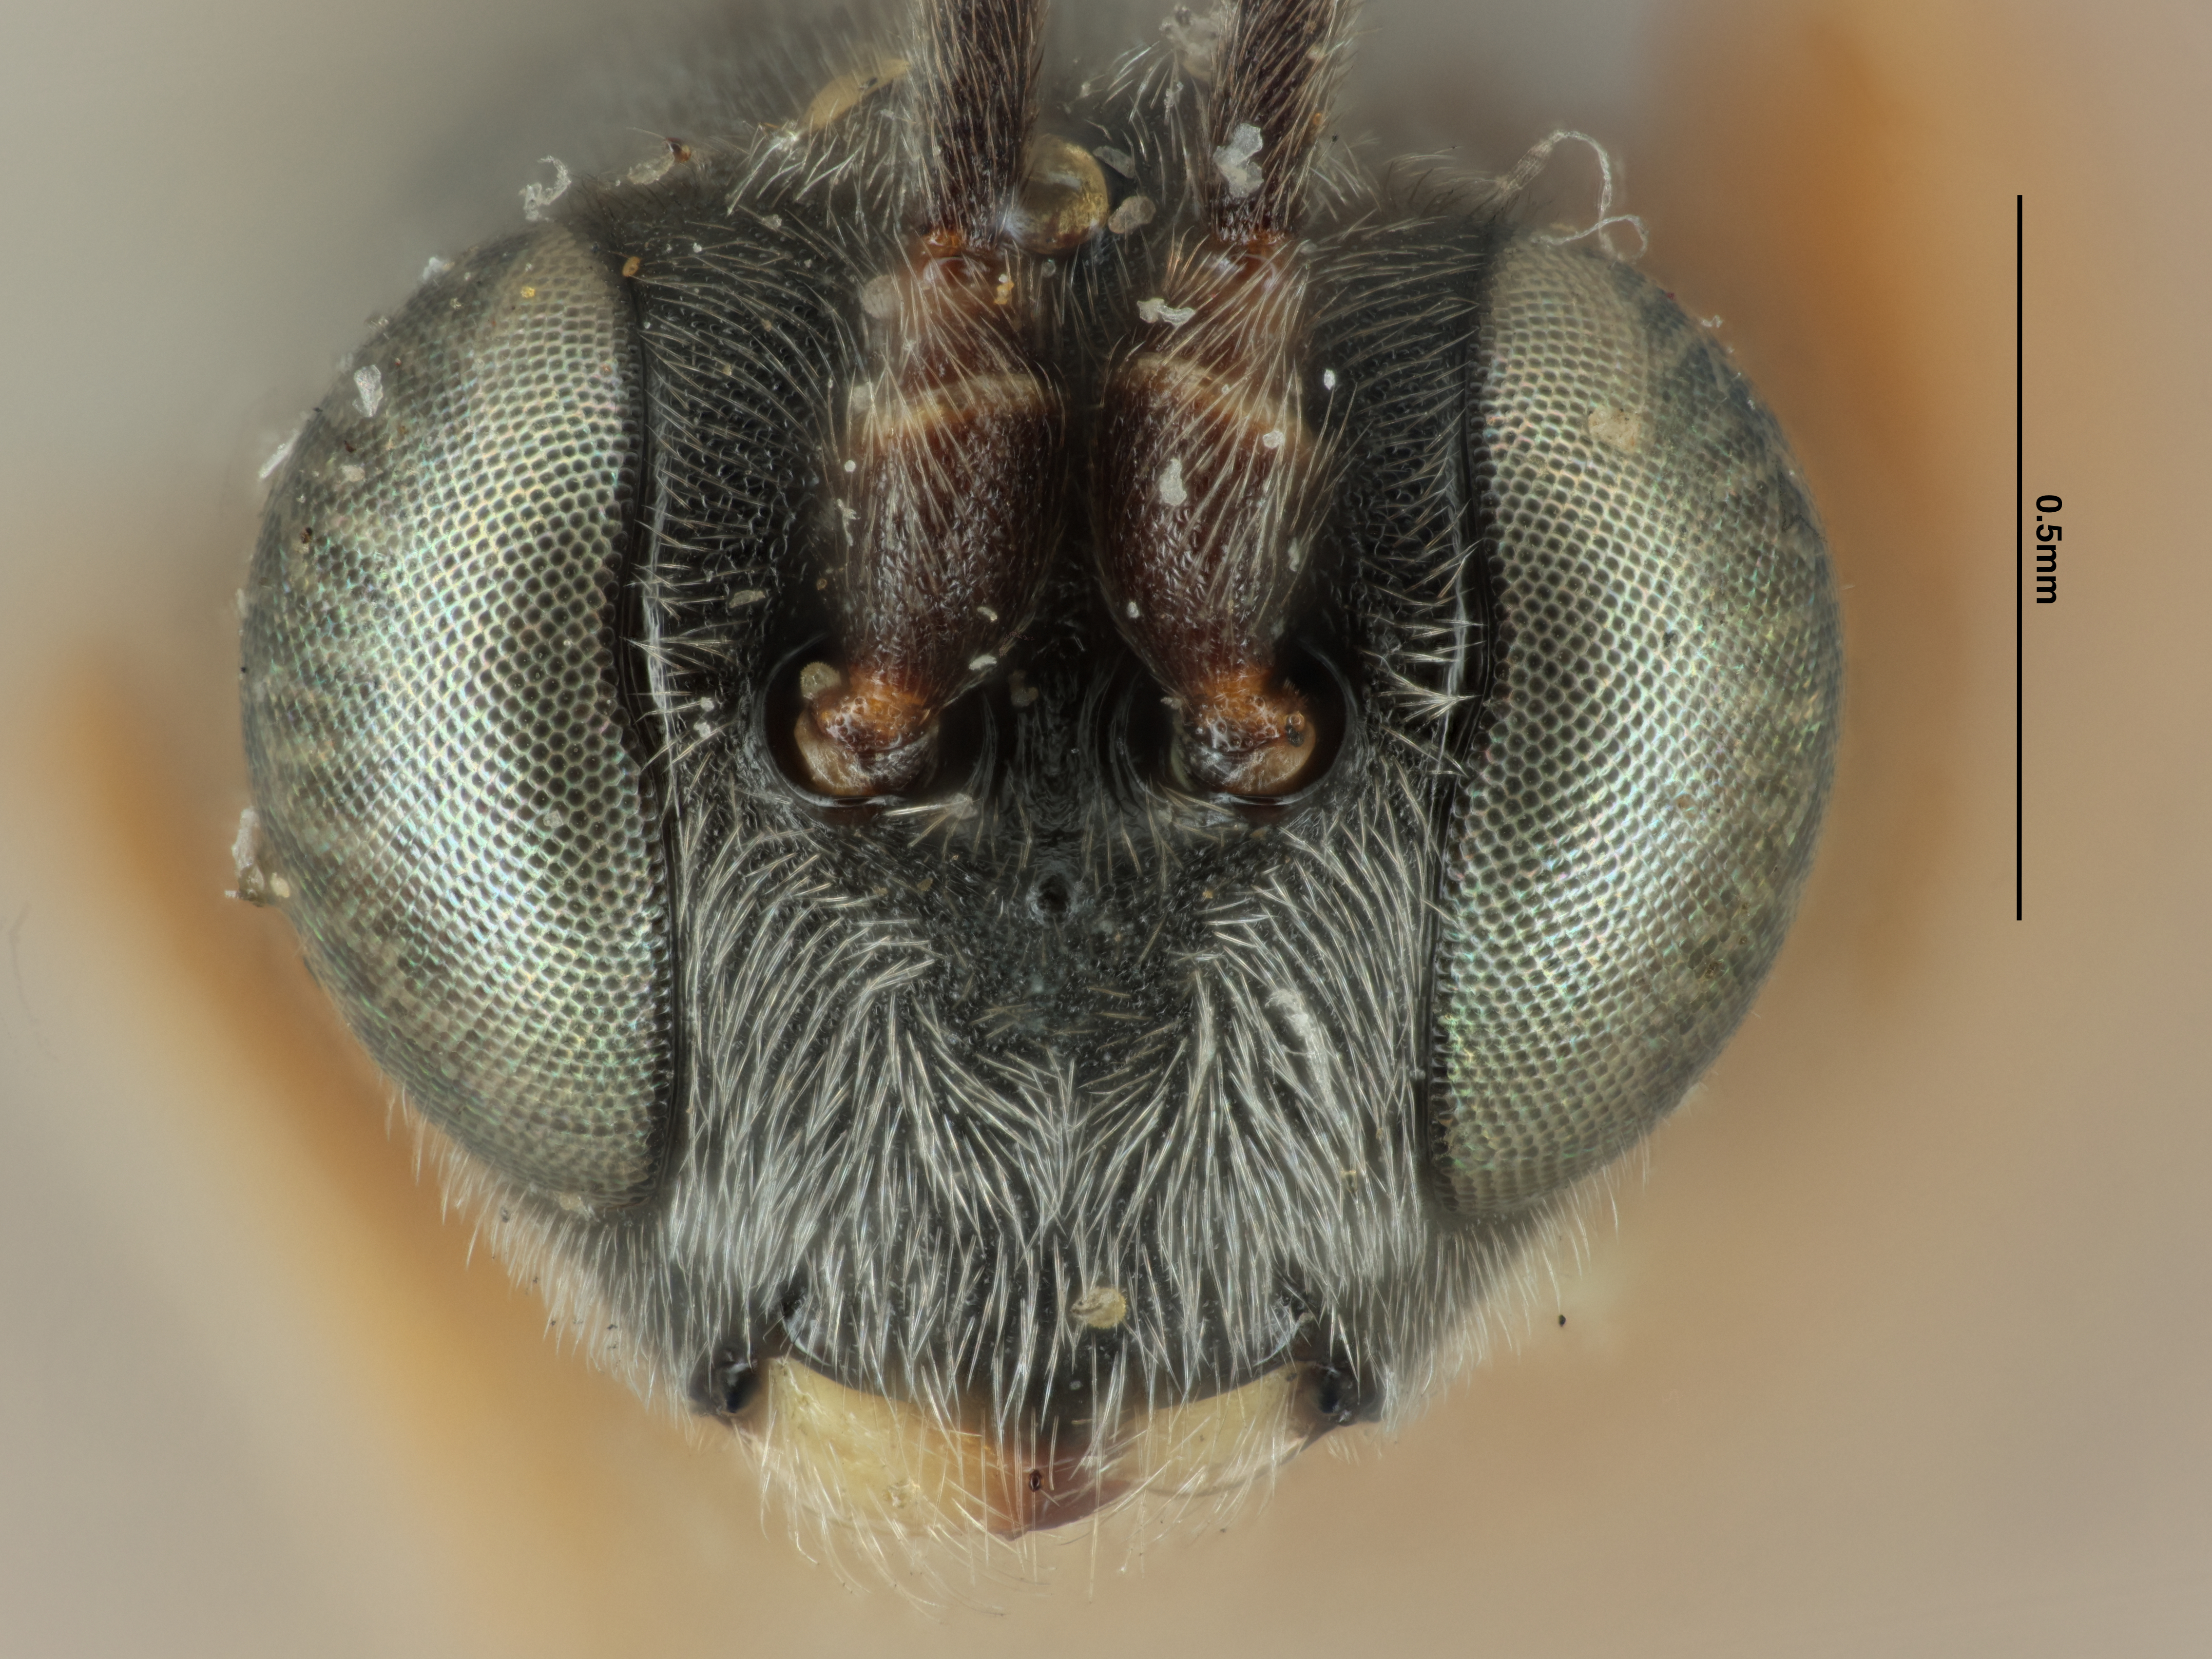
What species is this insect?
Sagaritis cuficoxalis
